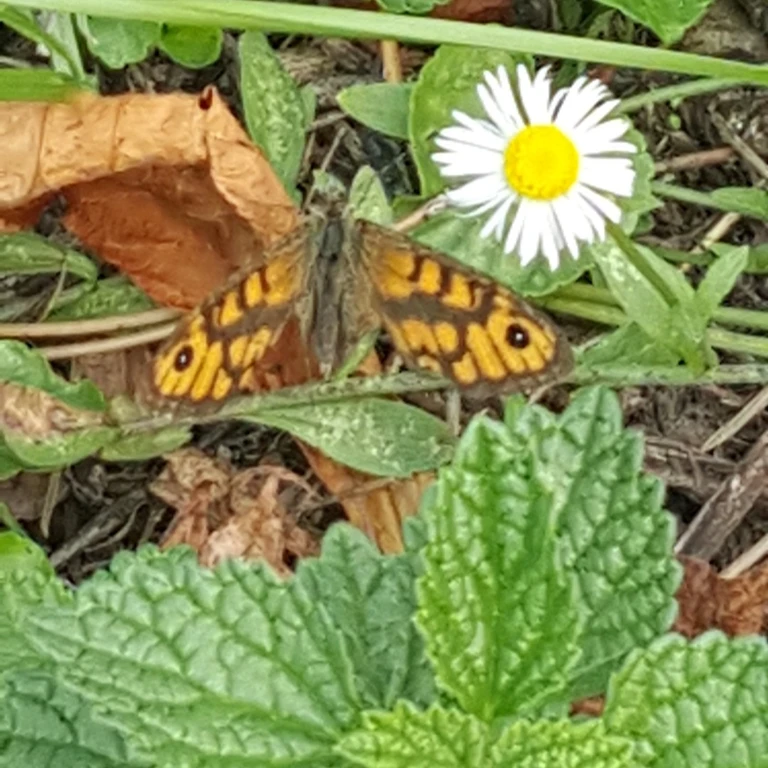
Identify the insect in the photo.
Lasiommata megera (also Pararge megera)
